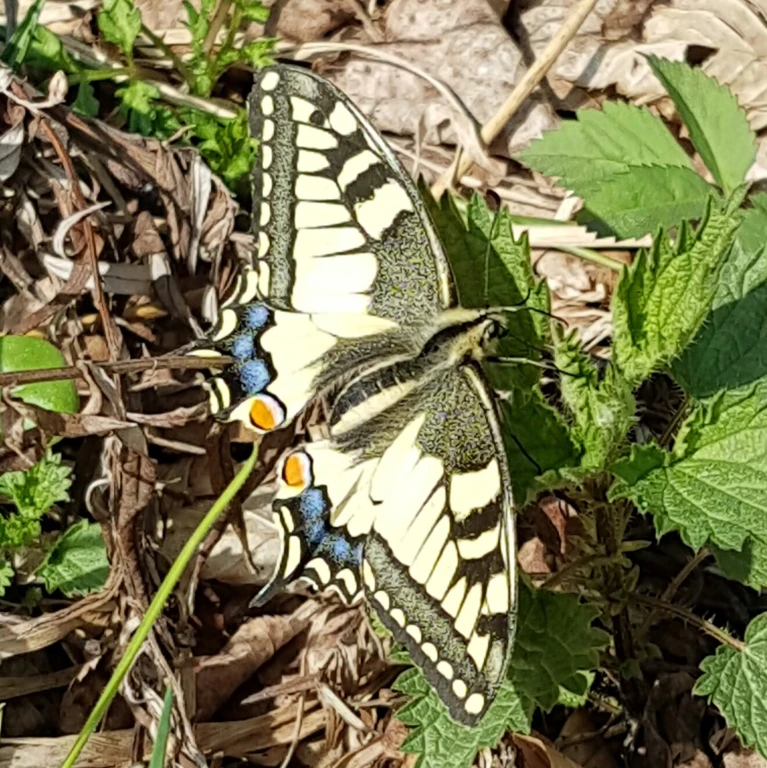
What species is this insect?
Papilio machaon
